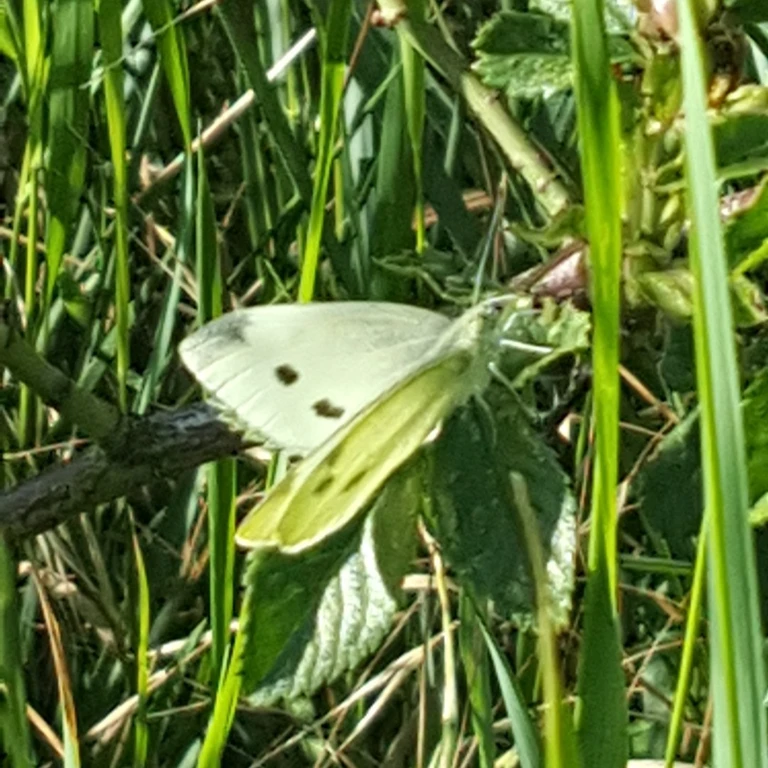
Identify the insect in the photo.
Pieris rapae
